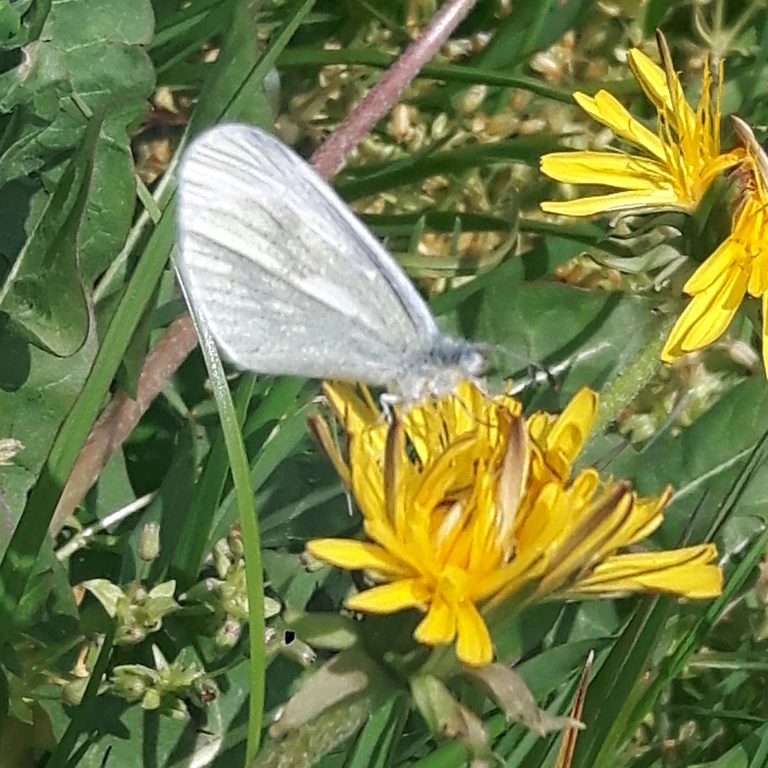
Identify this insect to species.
Leptidea sinapis/juvernica
